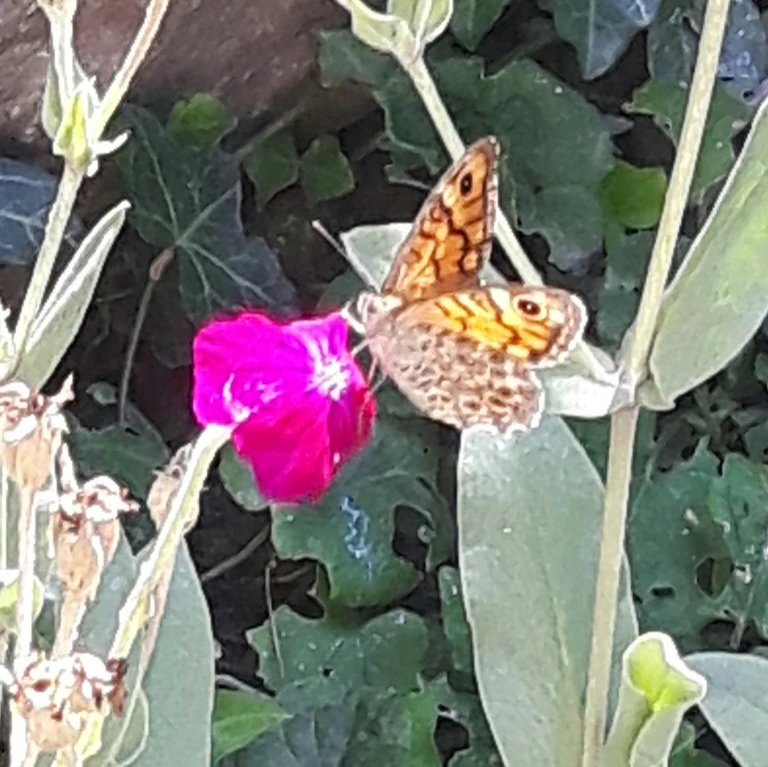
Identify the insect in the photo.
Lasiommata megera (also Pararge megera)
